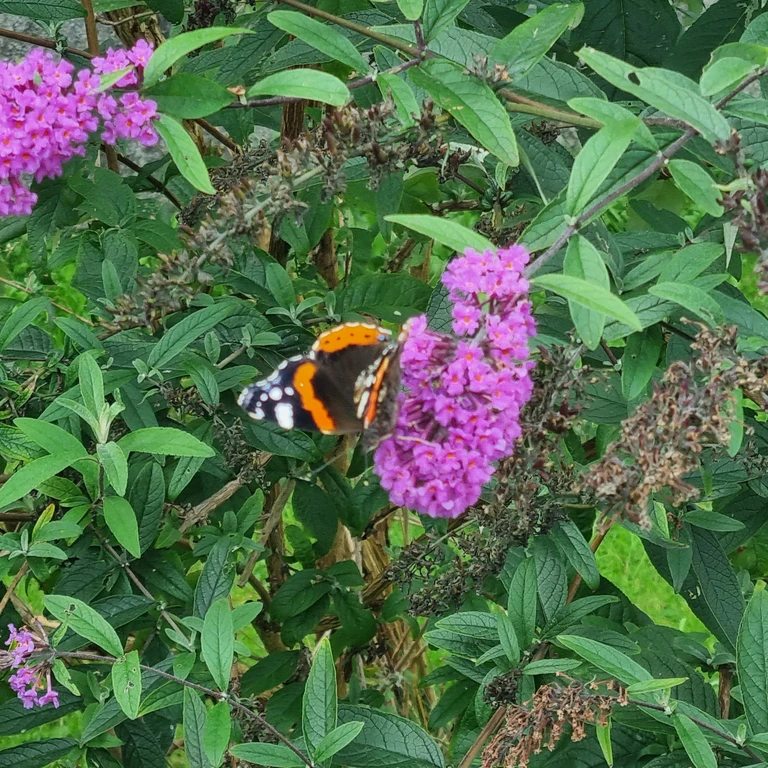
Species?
Vanessa atalanta
